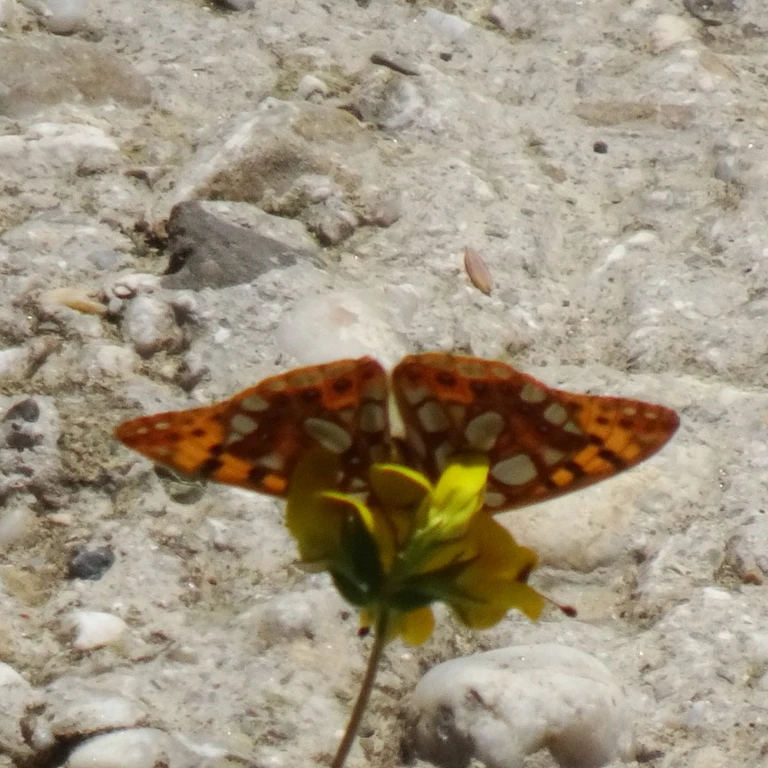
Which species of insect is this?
Issoria lathonia
